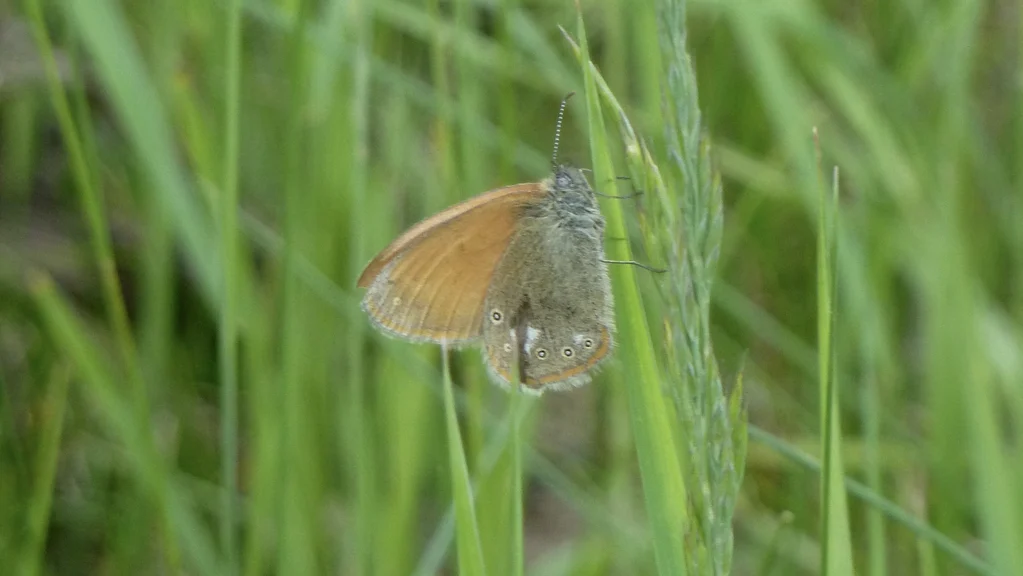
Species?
Coenonympha glycerion (also Coenonympha iphis)
